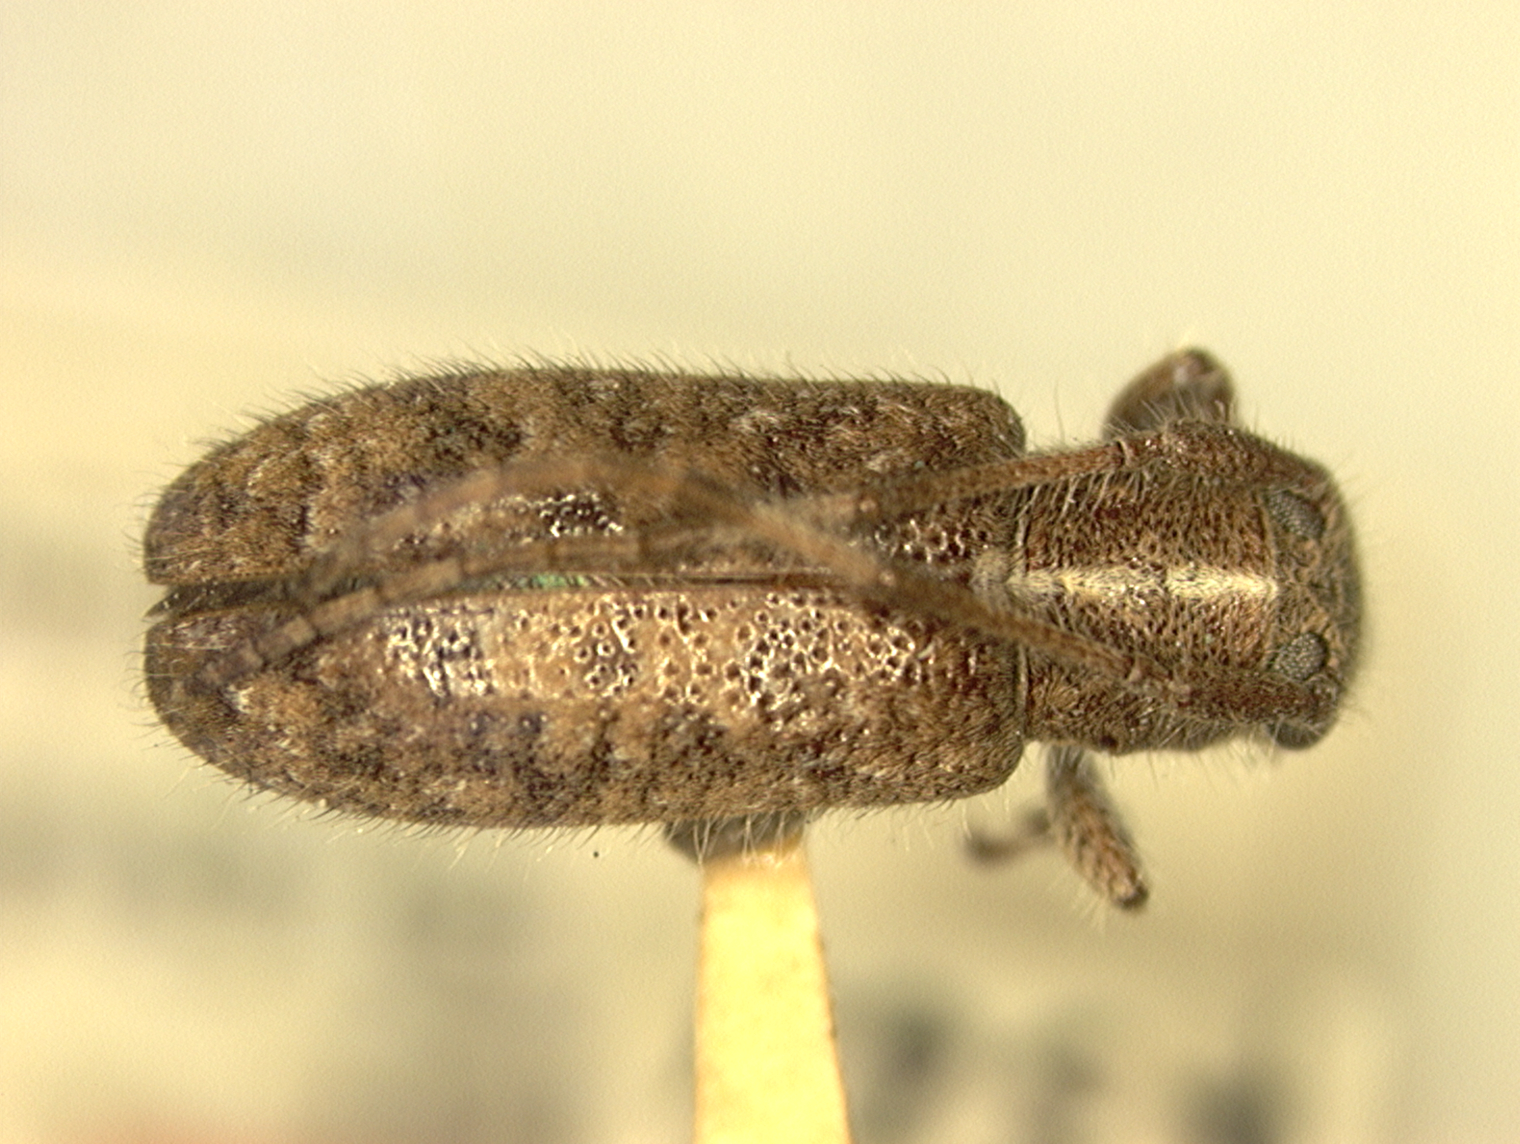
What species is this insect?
Eupogonius haitiensis
